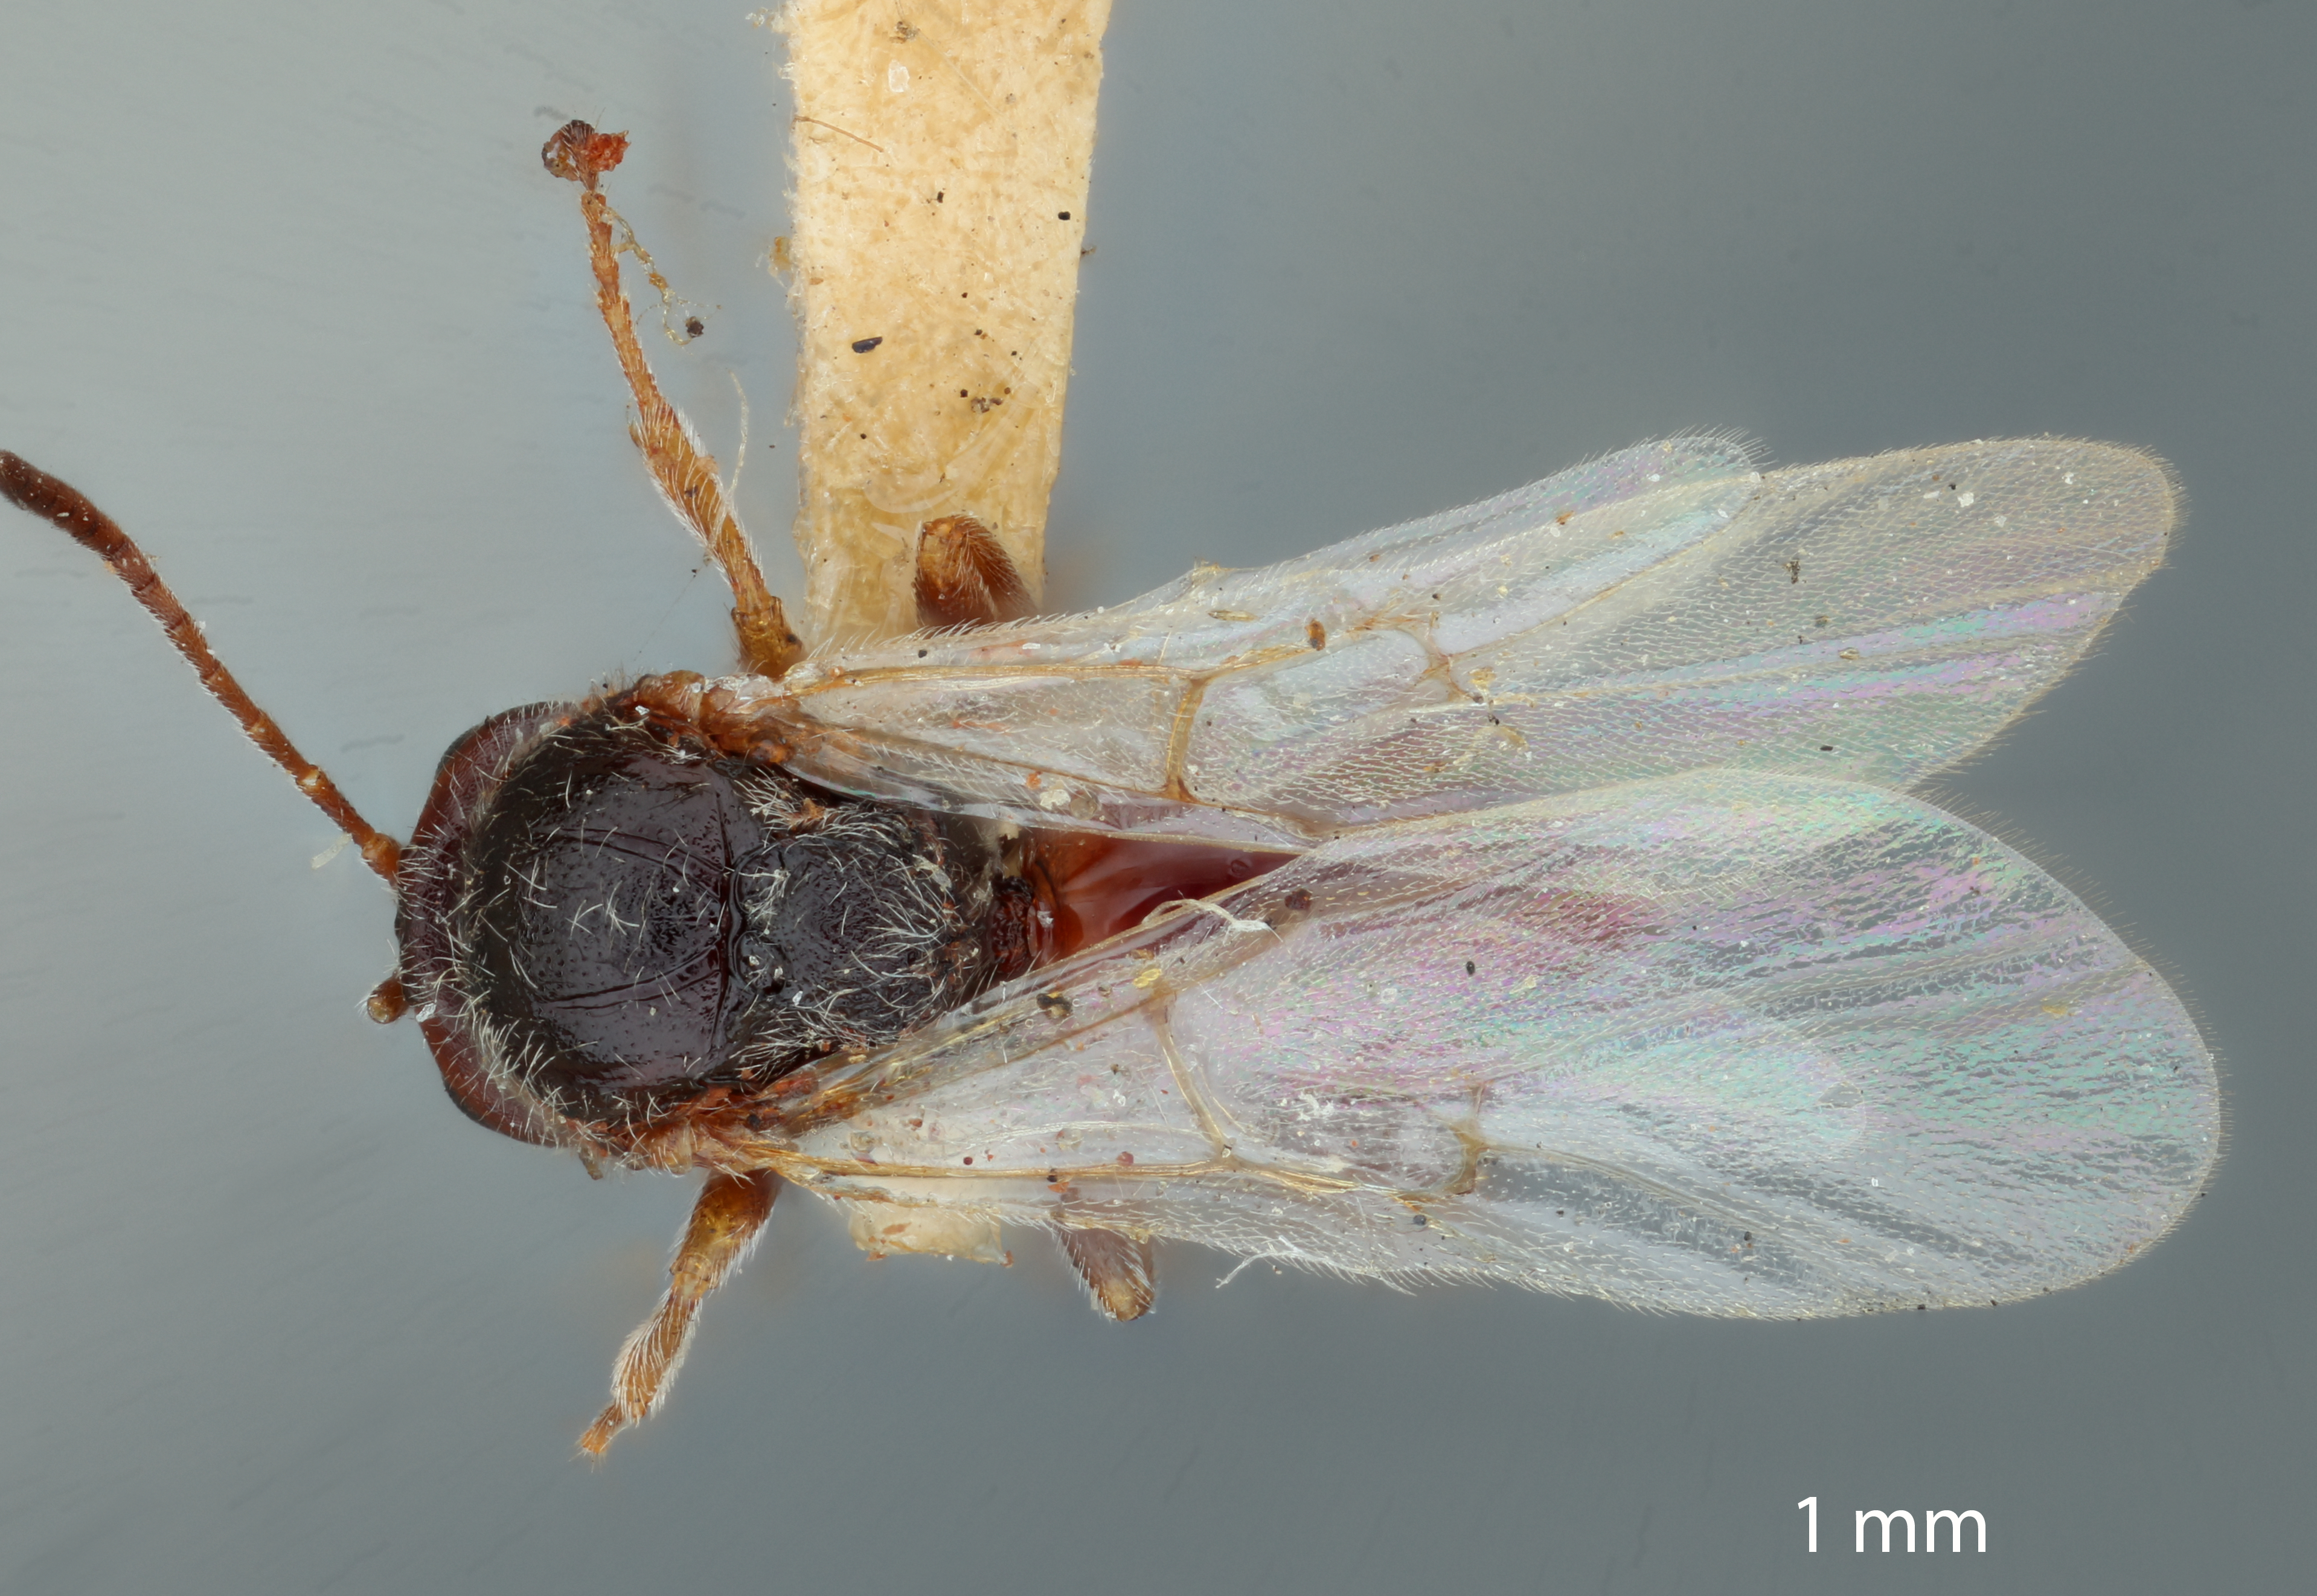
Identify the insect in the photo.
Andricus lustrans
